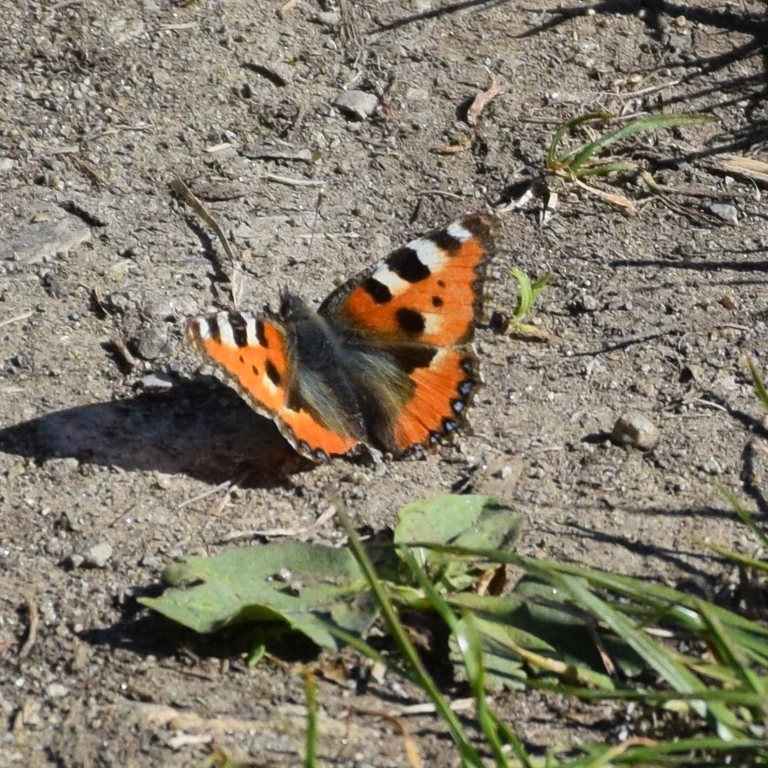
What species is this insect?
Aglais urticae
